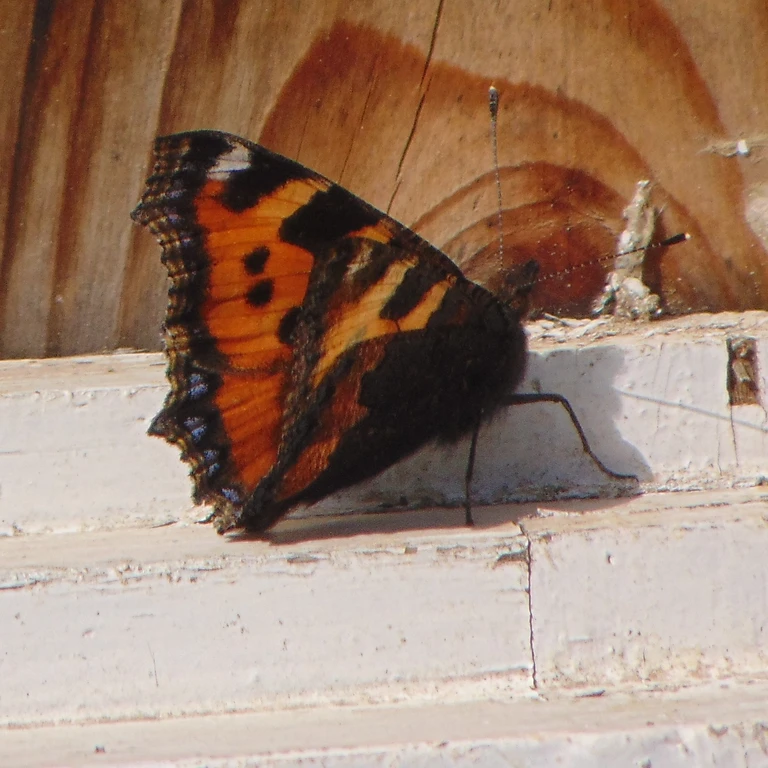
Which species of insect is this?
Aglais urticae
